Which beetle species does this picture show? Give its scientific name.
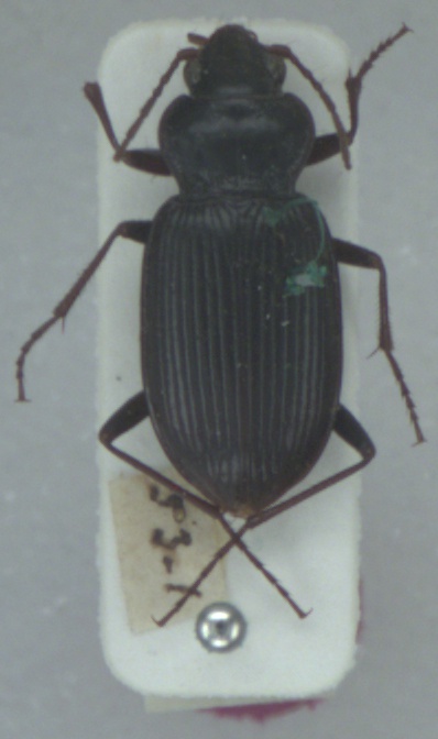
Nebria brevicollis
